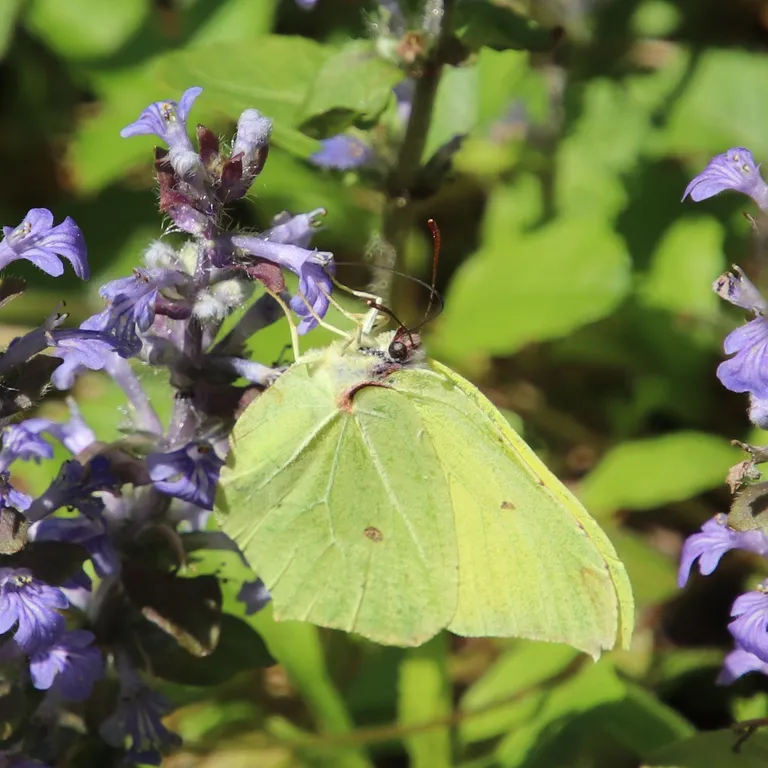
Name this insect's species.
Gonepteryx rhamni
